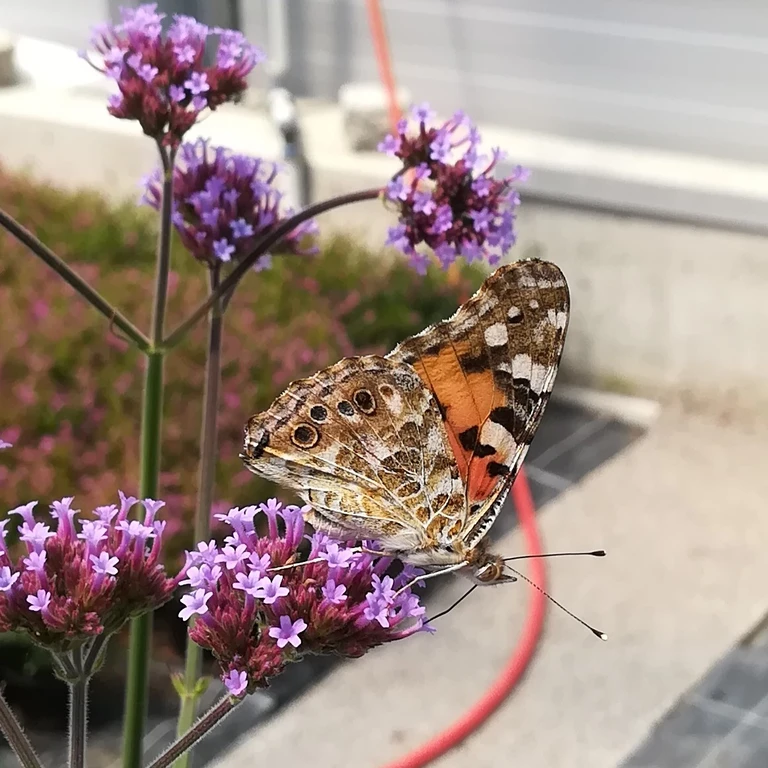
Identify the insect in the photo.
Vanessa cardui
